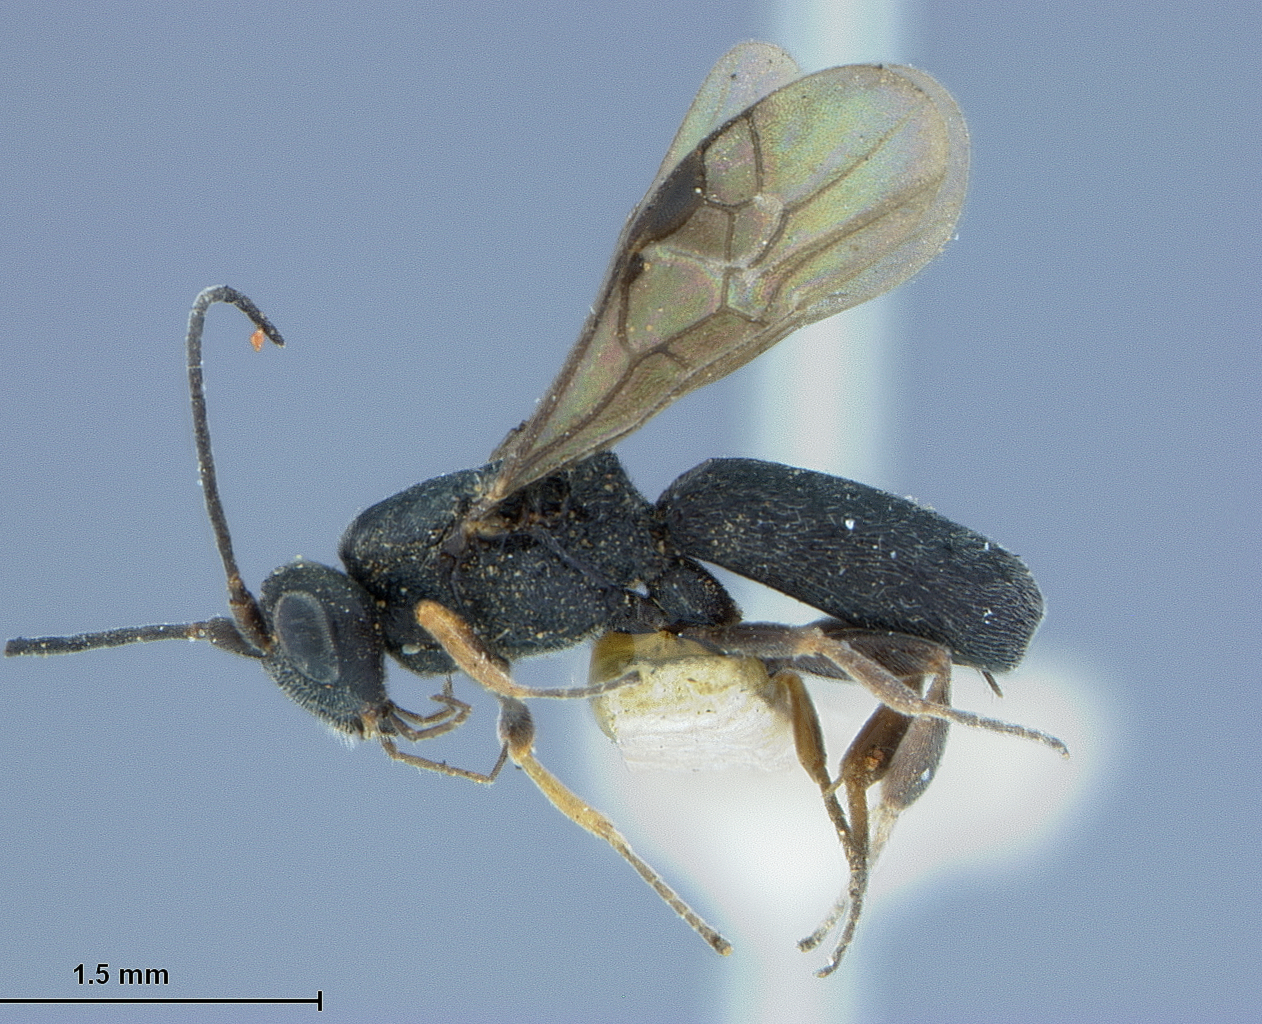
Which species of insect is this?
Chelonus nigripennis
